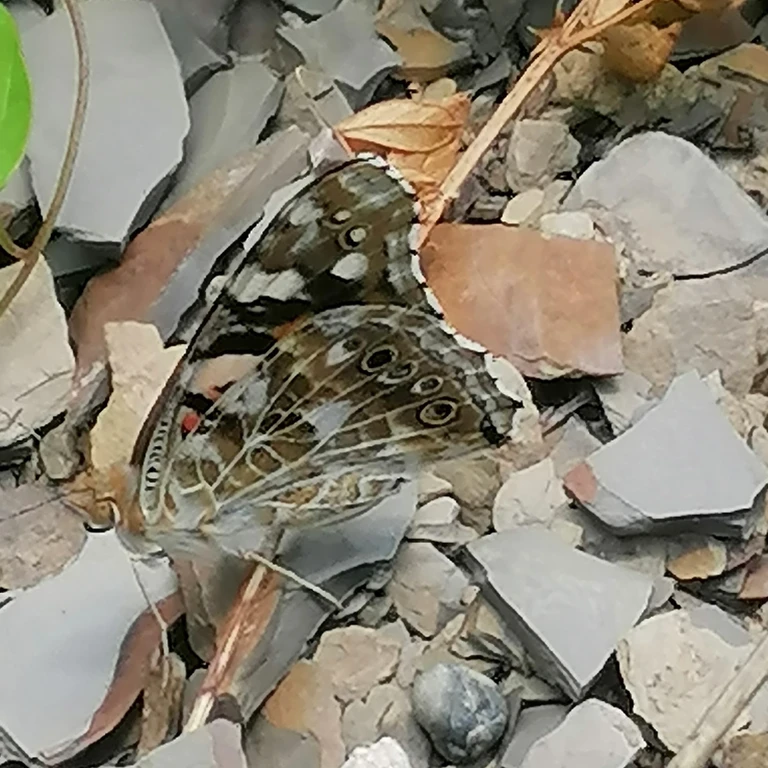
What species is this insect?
Vanessa cardui
